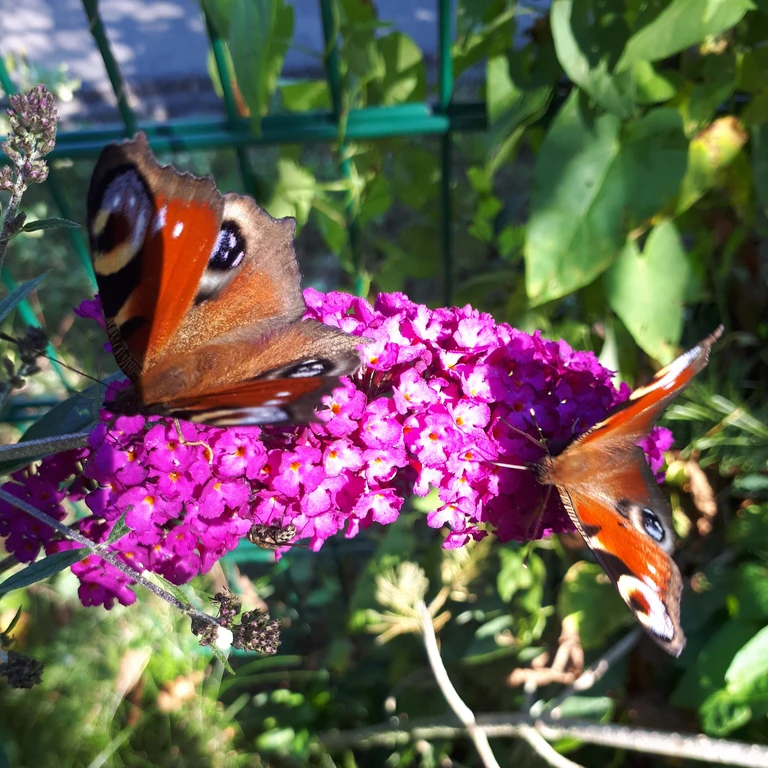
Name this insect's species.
Aglais io
